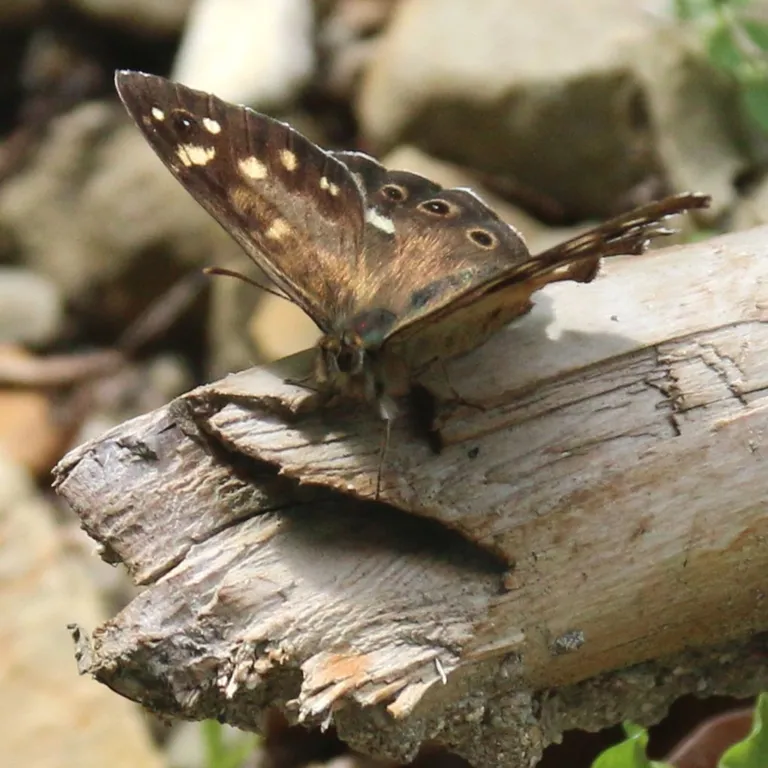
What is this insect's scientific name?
Pararge aegeria
